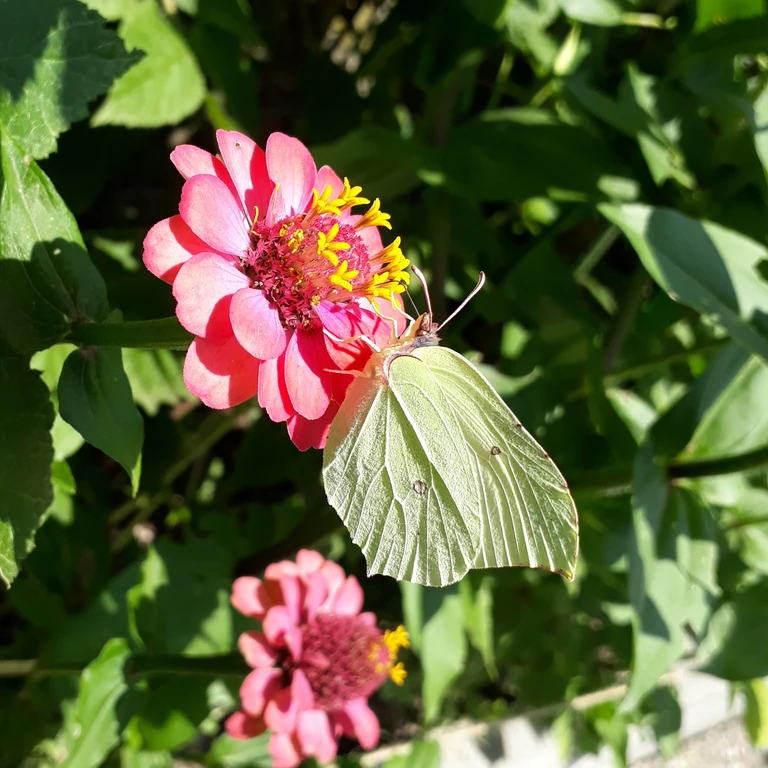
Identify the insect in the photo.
Gonepteryx rhamni
